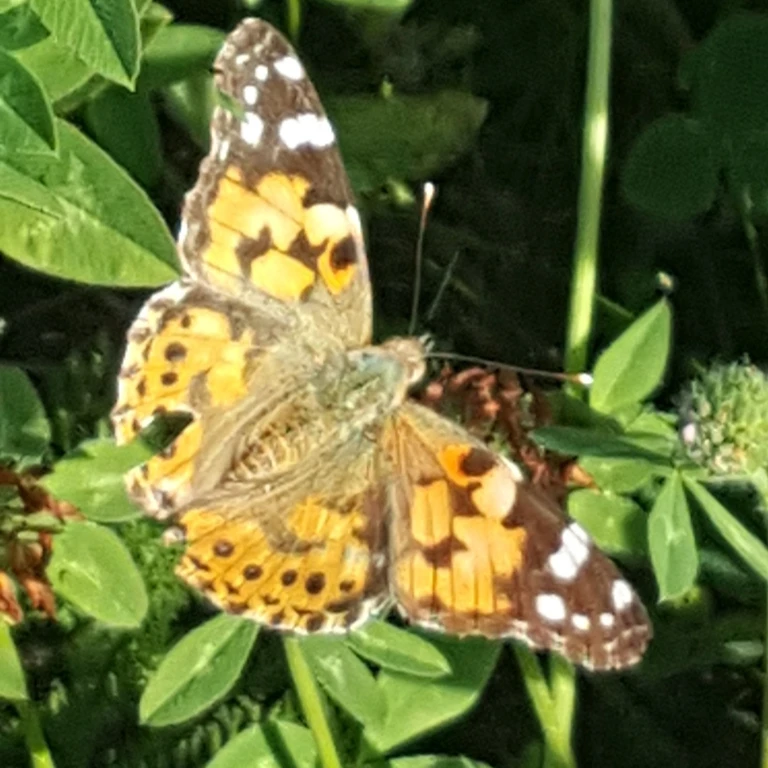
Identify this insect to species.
Vanessa cardui
